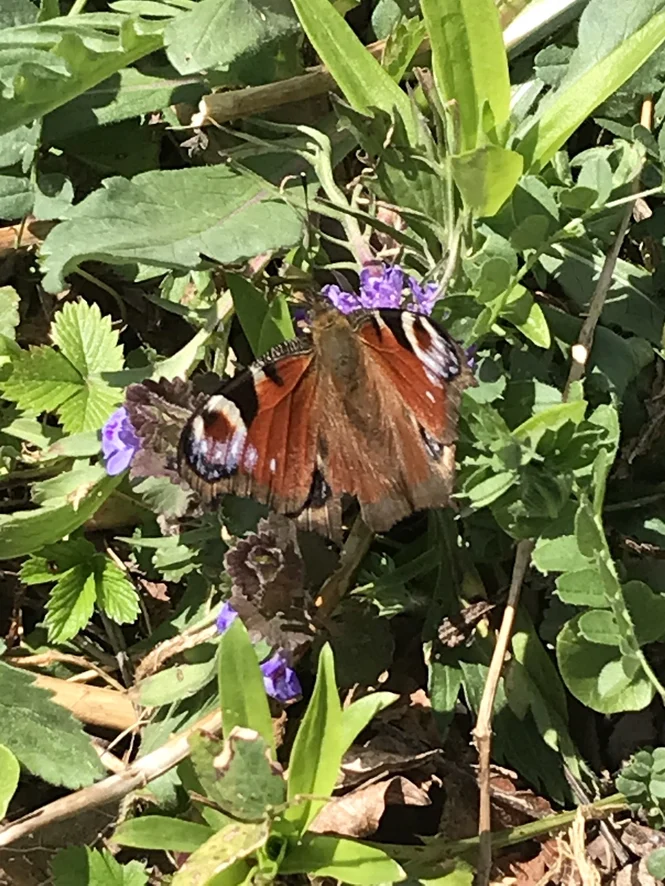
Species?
Aglais io
